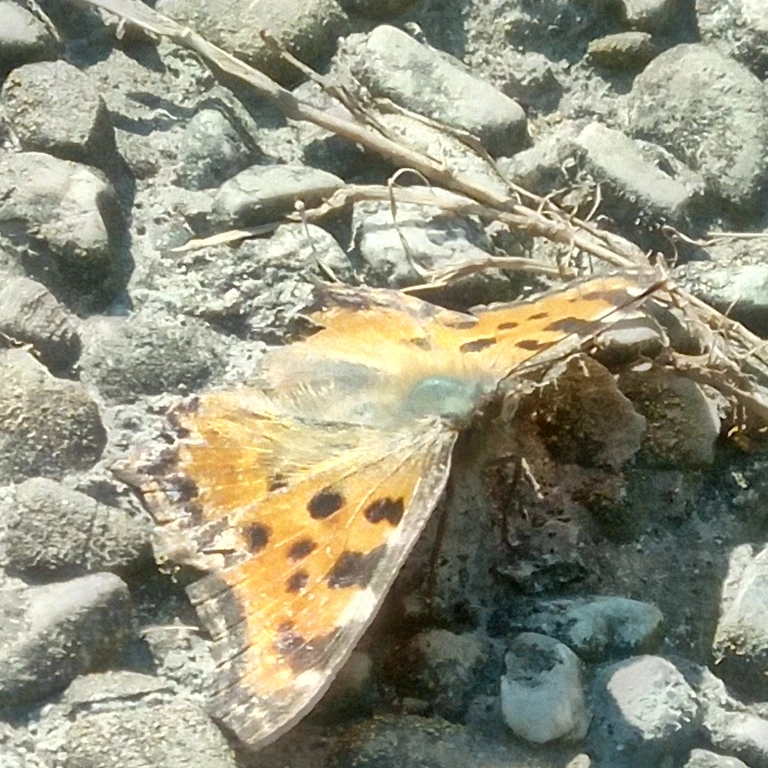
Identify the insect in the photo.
Nymphalis polychloros
